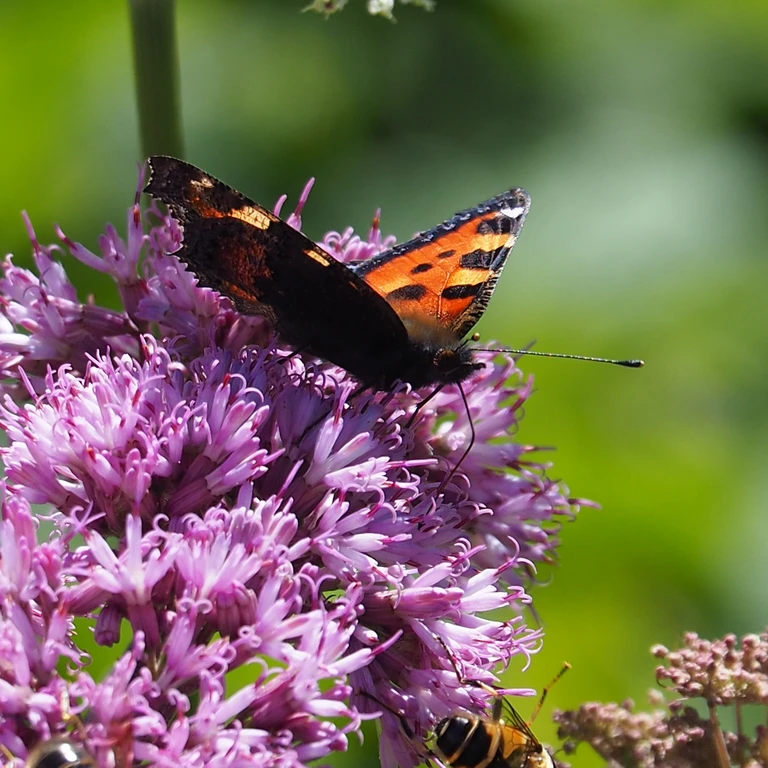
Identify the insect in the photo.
Aglais urticae
